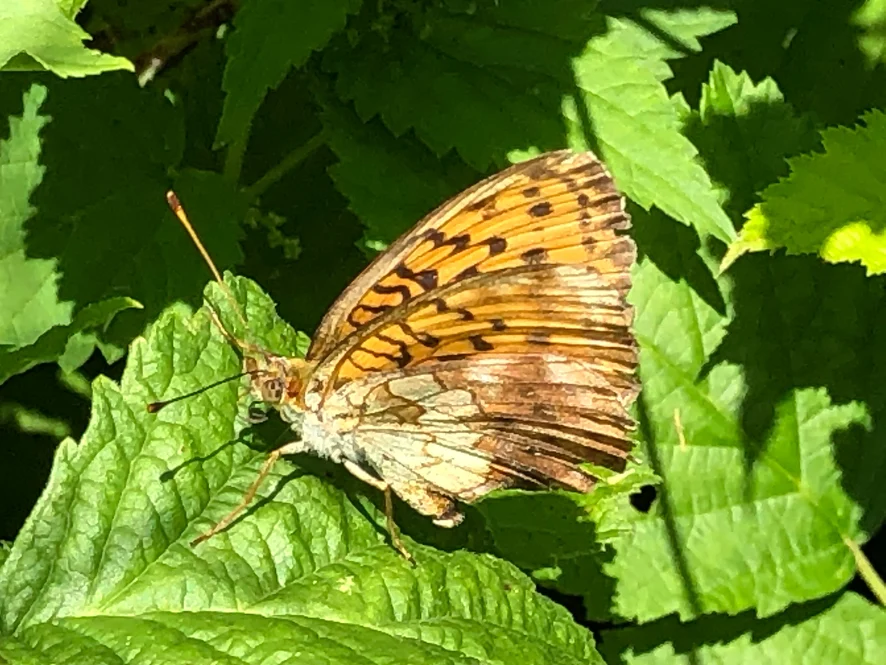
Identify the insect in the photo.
Brenthis daphne
